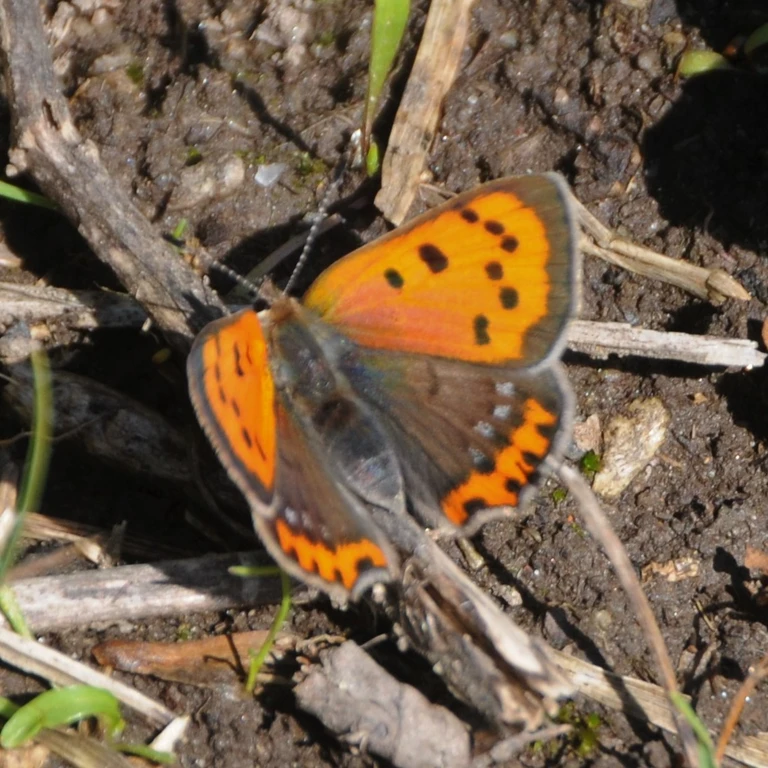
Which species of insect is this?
Lycaena phlaeas
